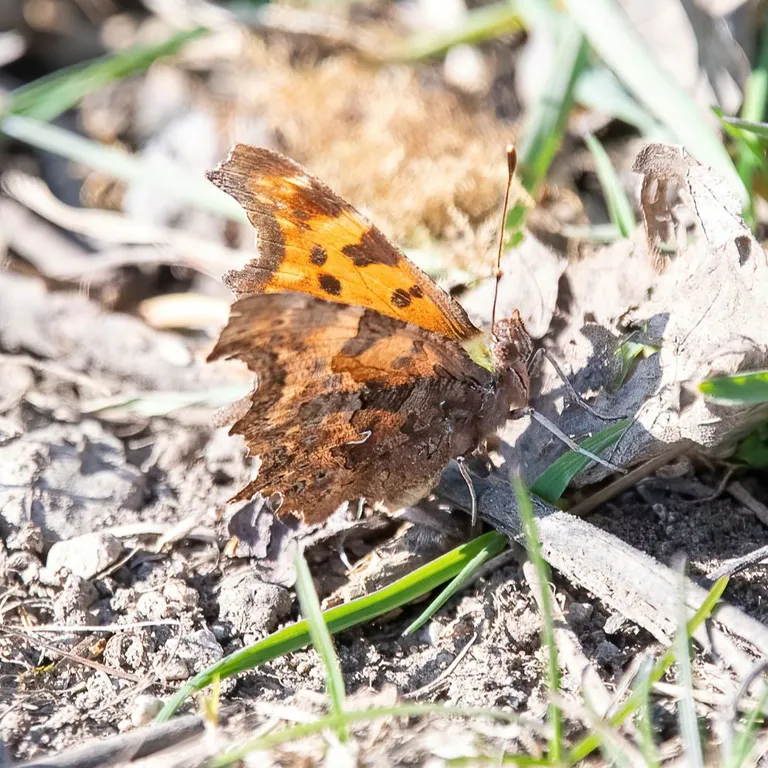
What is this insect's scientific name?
Polygonia c-album
